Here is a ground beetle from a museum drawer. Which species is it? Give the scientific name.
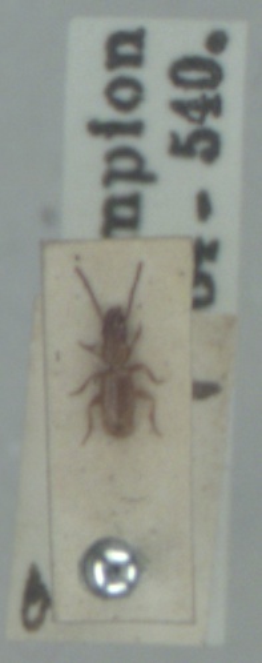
Aepus marinus
